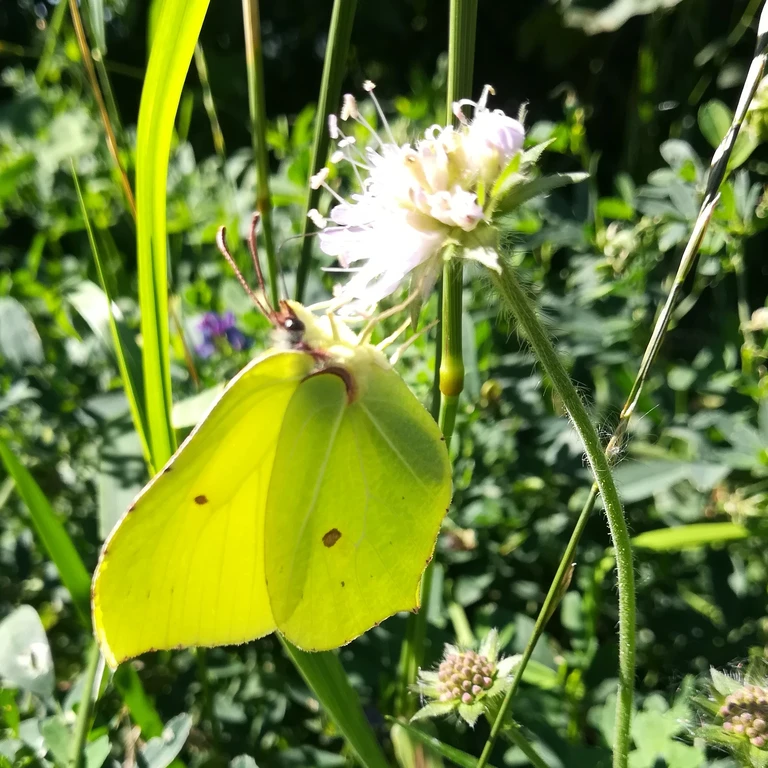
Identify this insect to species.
Gonepteryx rhamni
